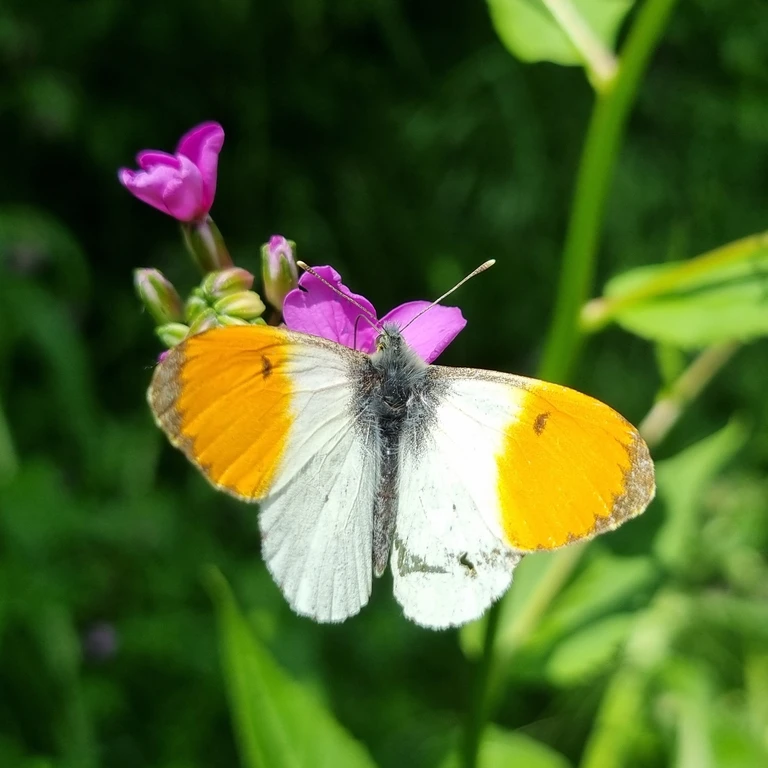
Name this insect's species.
Anthocharis cardamines
